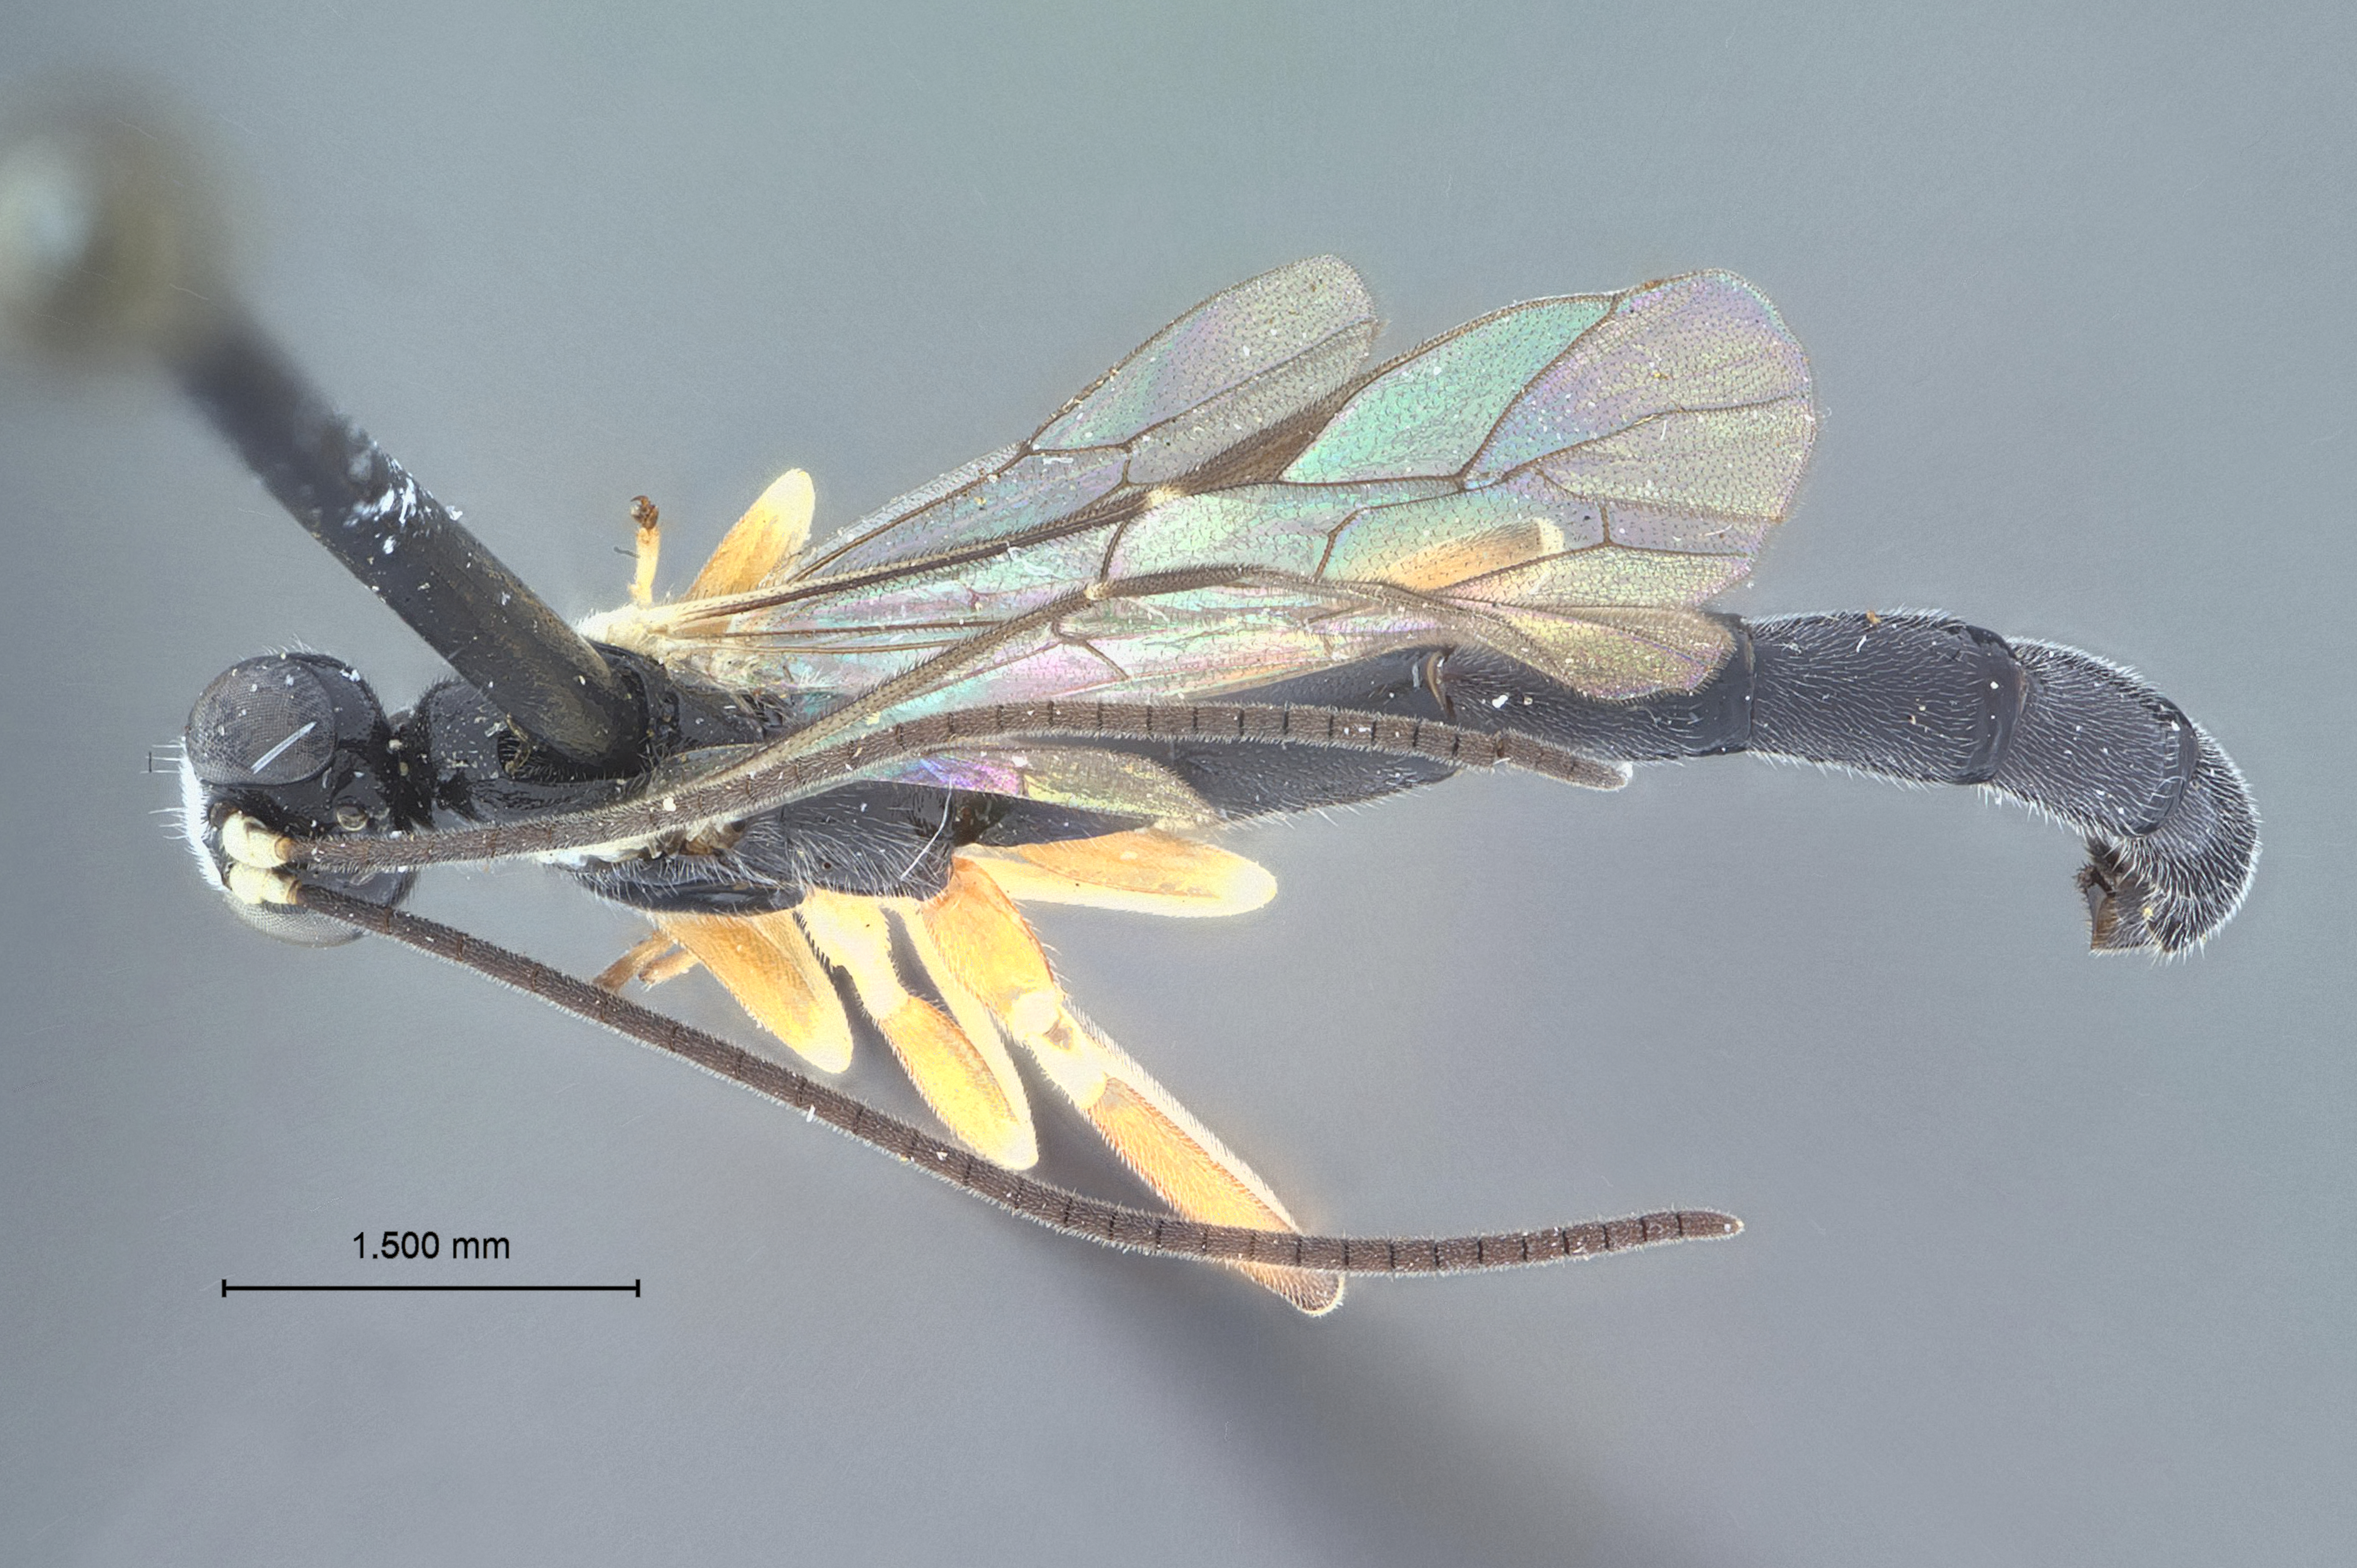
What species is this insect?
Pimpla decumbens
